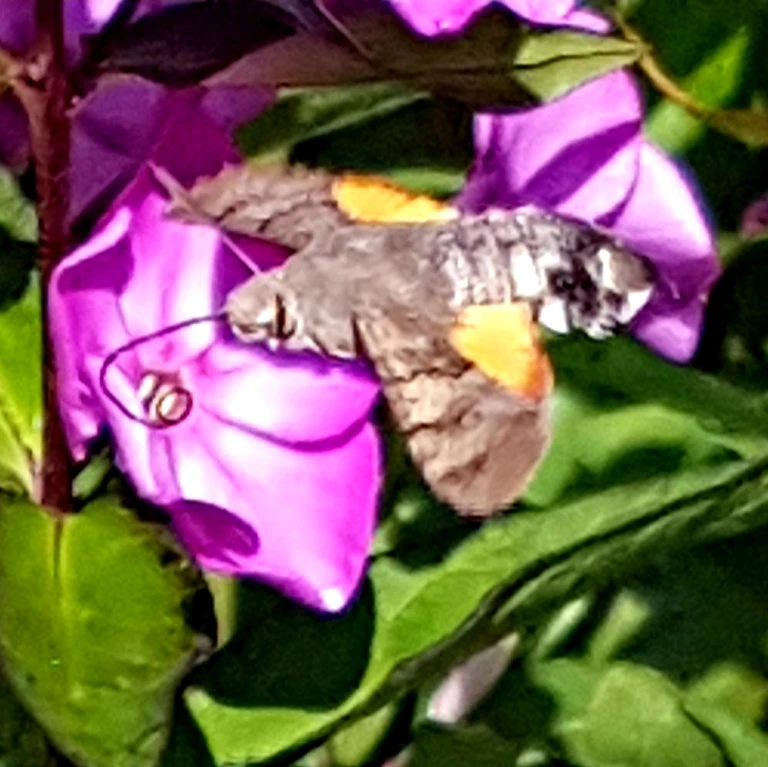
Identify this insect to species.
Macroglossum stellatarum
